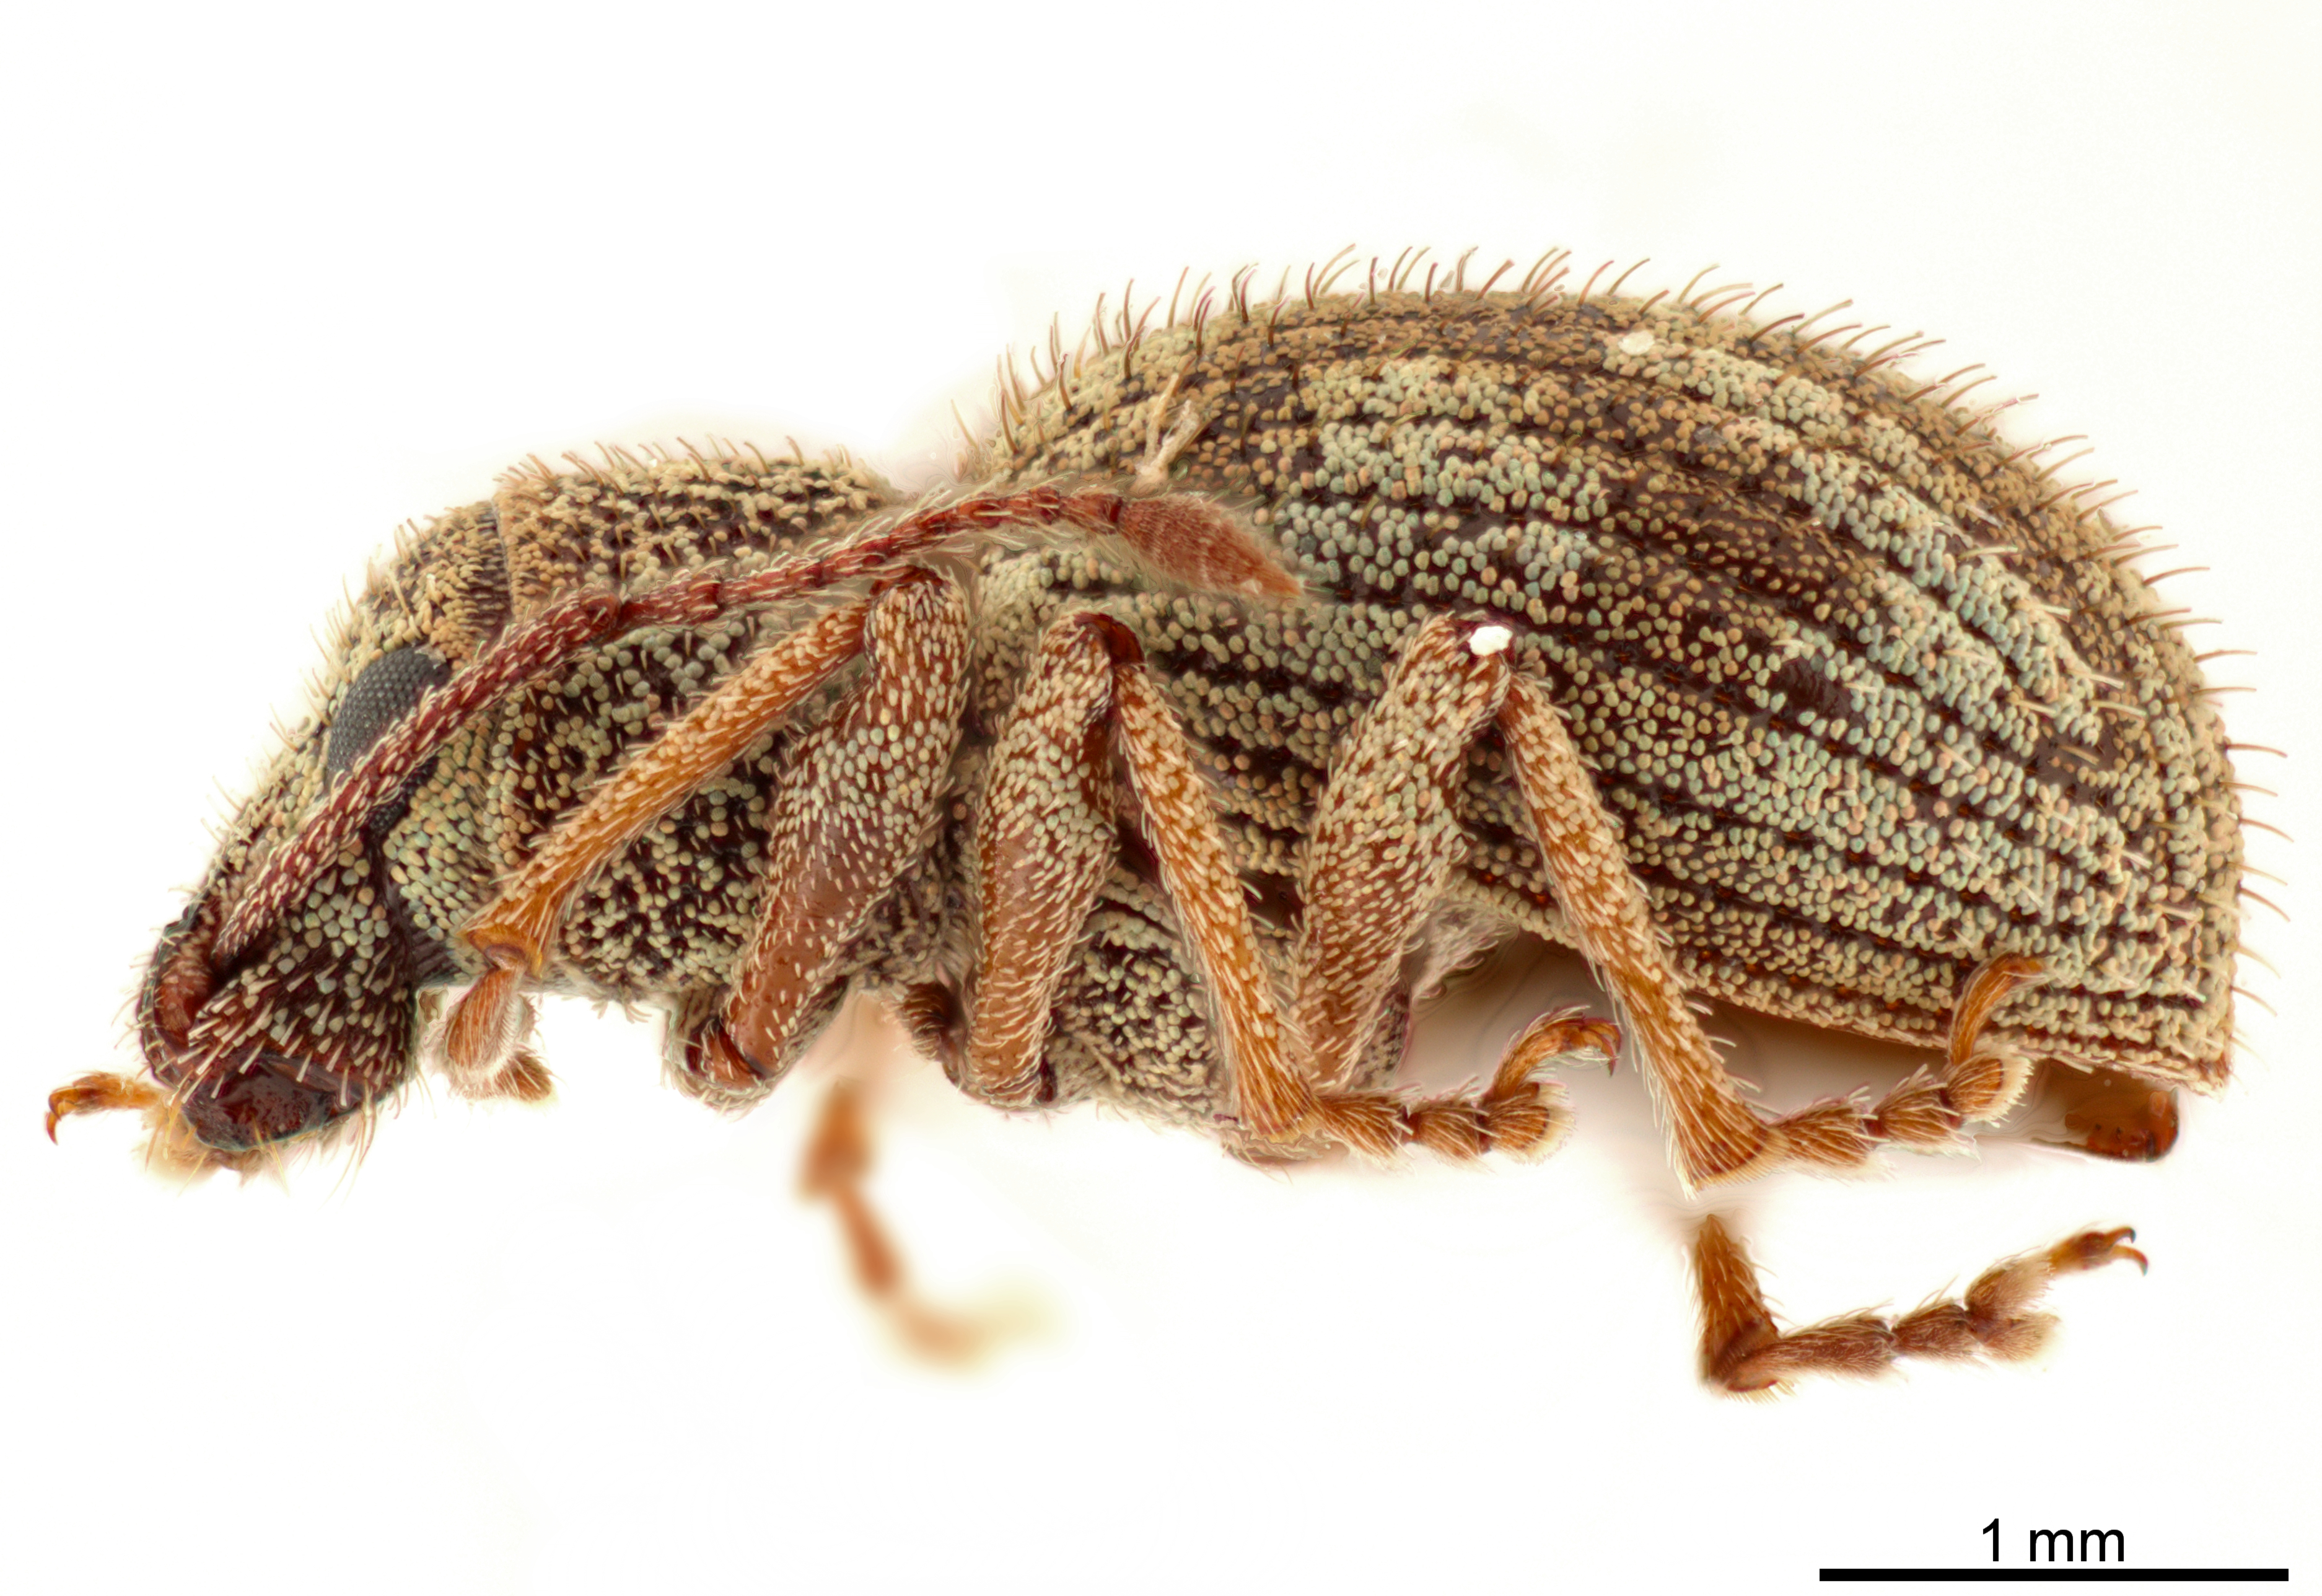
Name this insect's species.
Calomycterus setarius
